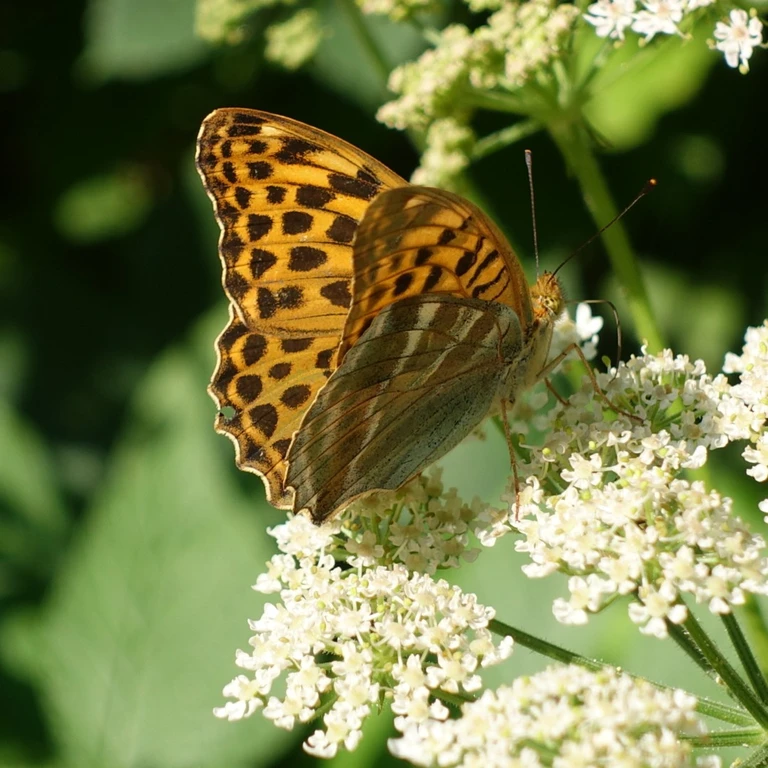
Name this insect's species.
Argynnis paphia
